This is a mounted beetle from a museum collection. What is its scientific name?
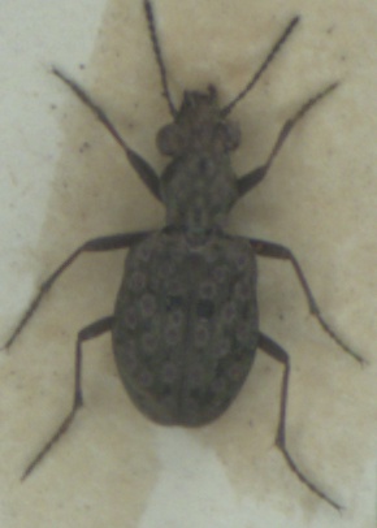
Elaphrus riparius
